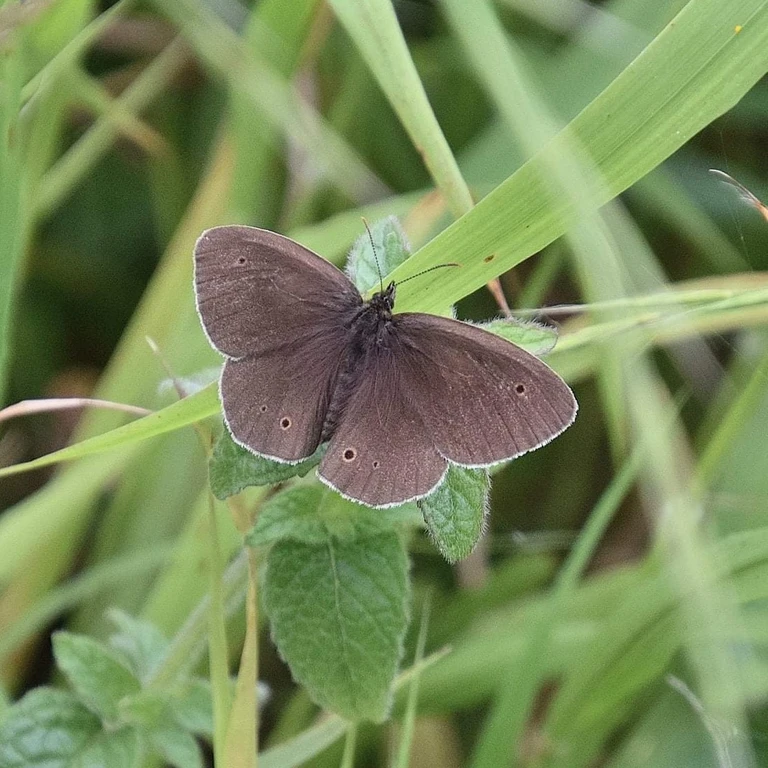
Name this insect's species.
Aphantopus hyperantus
